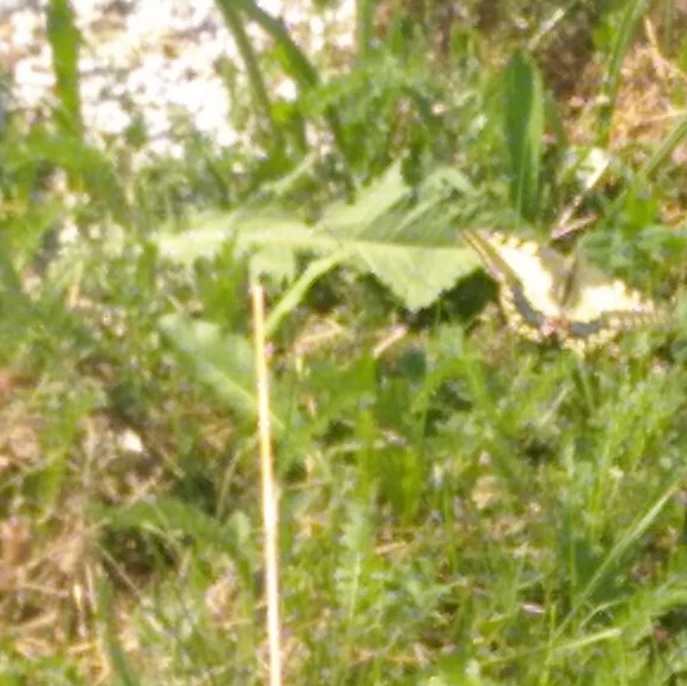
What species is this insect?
Papilio machaon
